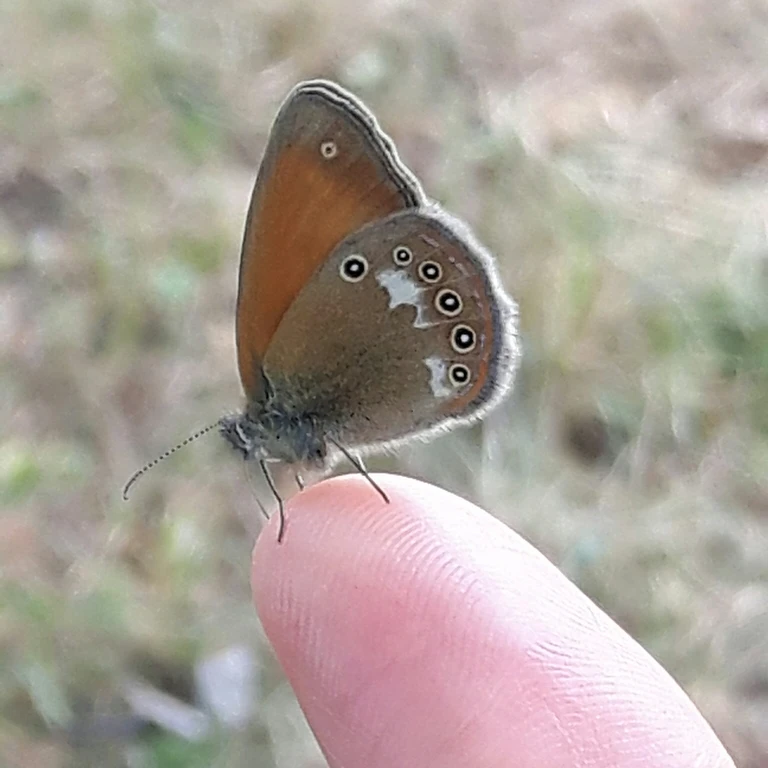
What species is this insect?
Coenonympha glycerion (also Coenonympha iphis)
